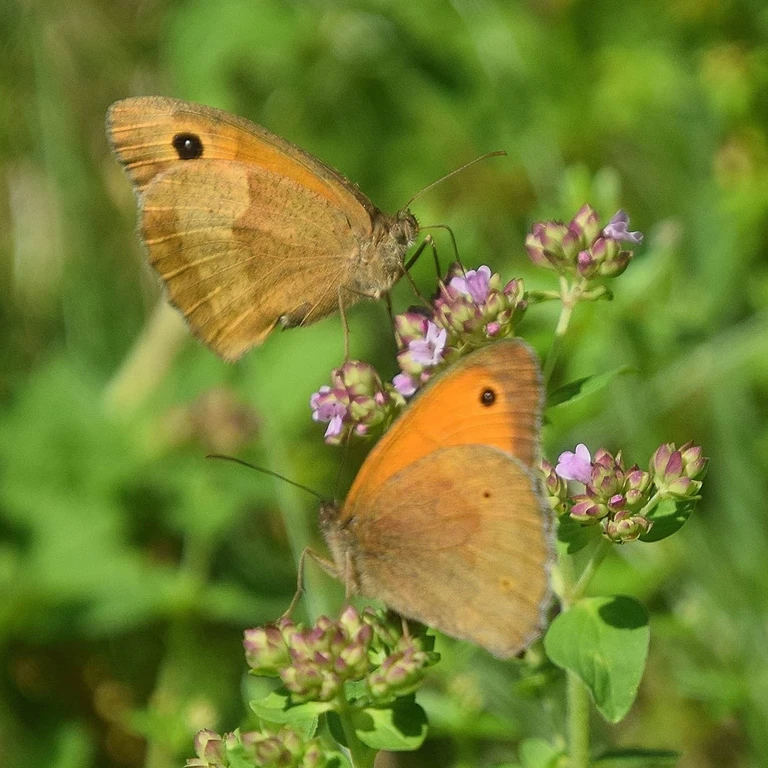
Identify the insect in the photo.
Maniola jurtina
